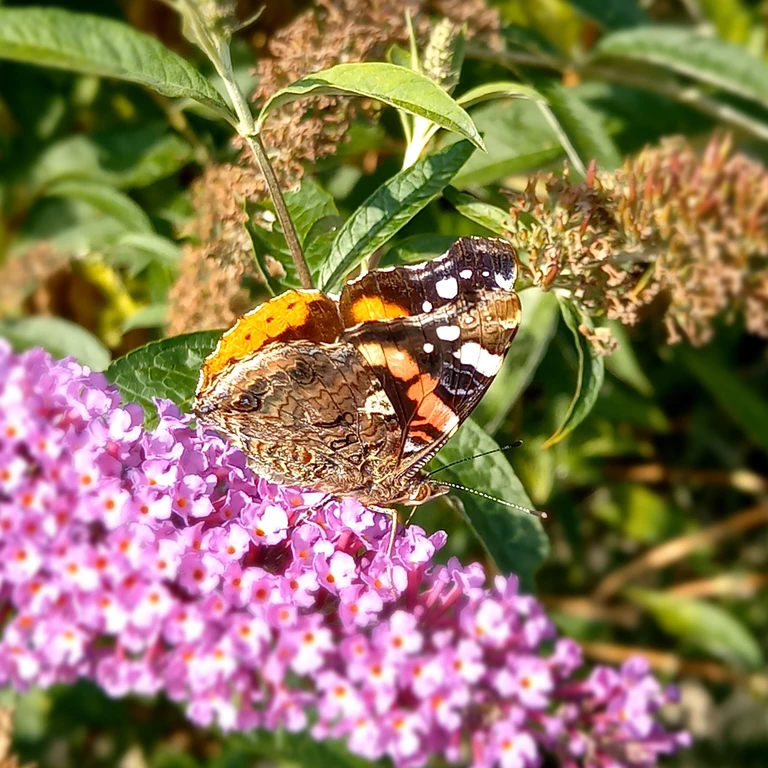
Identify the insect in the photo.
Vanessa atalanta
